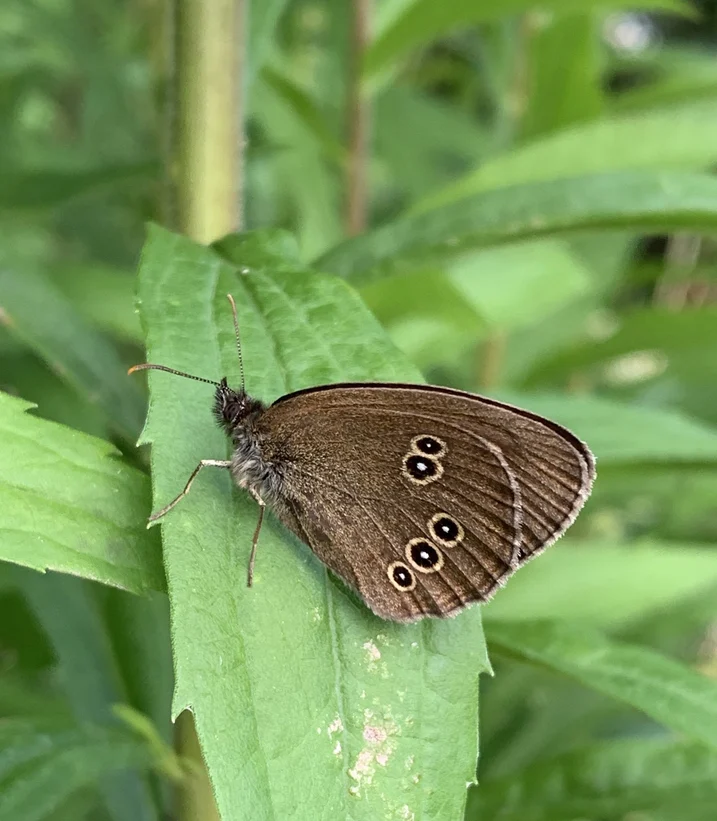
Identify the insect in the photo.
Aphantopus hyperantus
